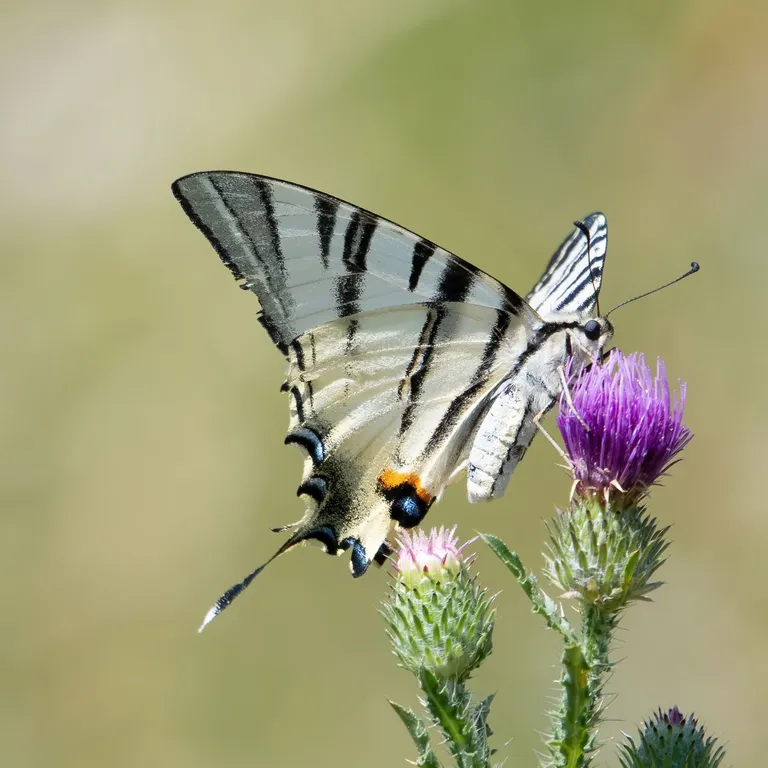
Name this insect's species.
Iphiclides podalirius
